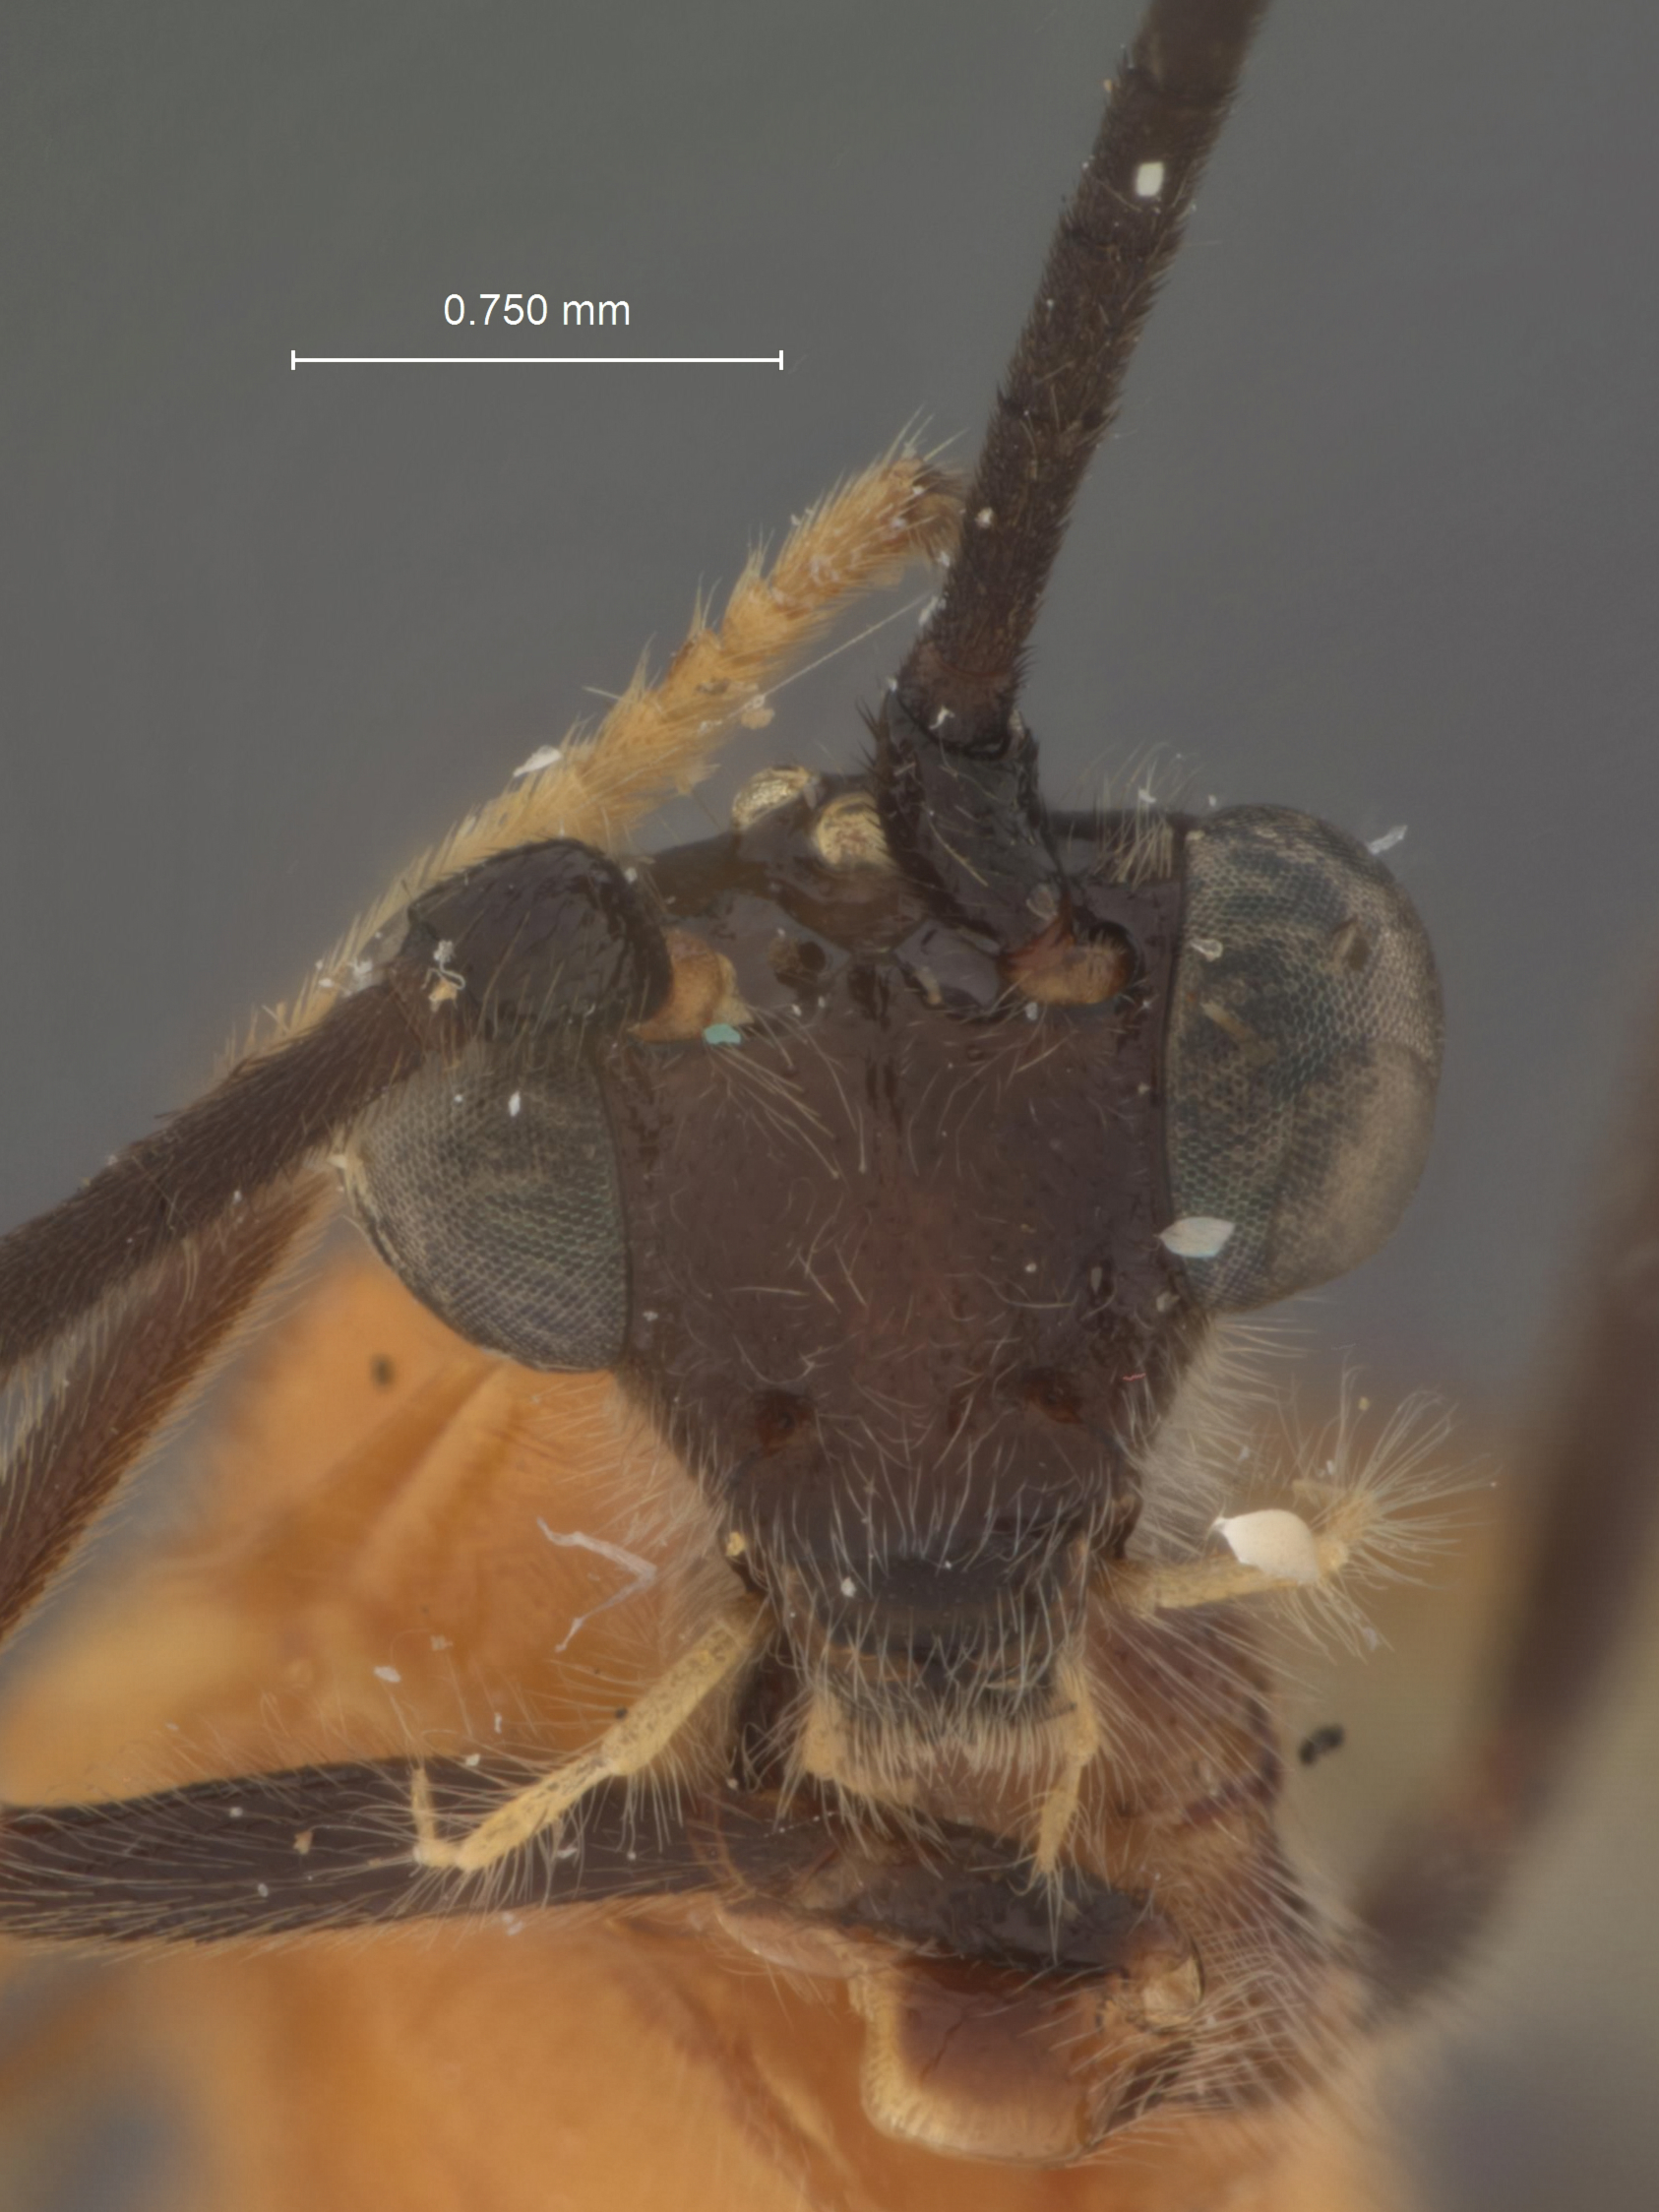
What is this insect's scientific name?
Alabagrus yaruro
